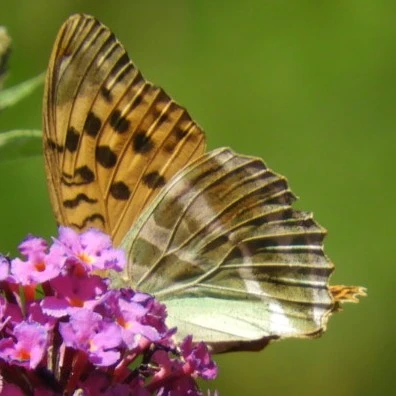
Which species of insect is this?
Argynnis paphia
